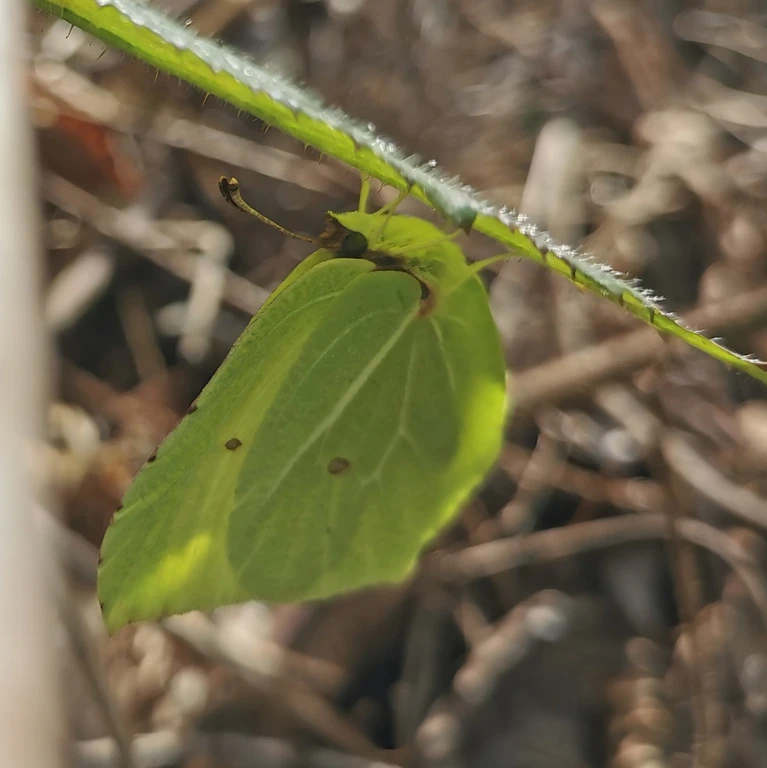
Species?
Gonepteryx rhamni
